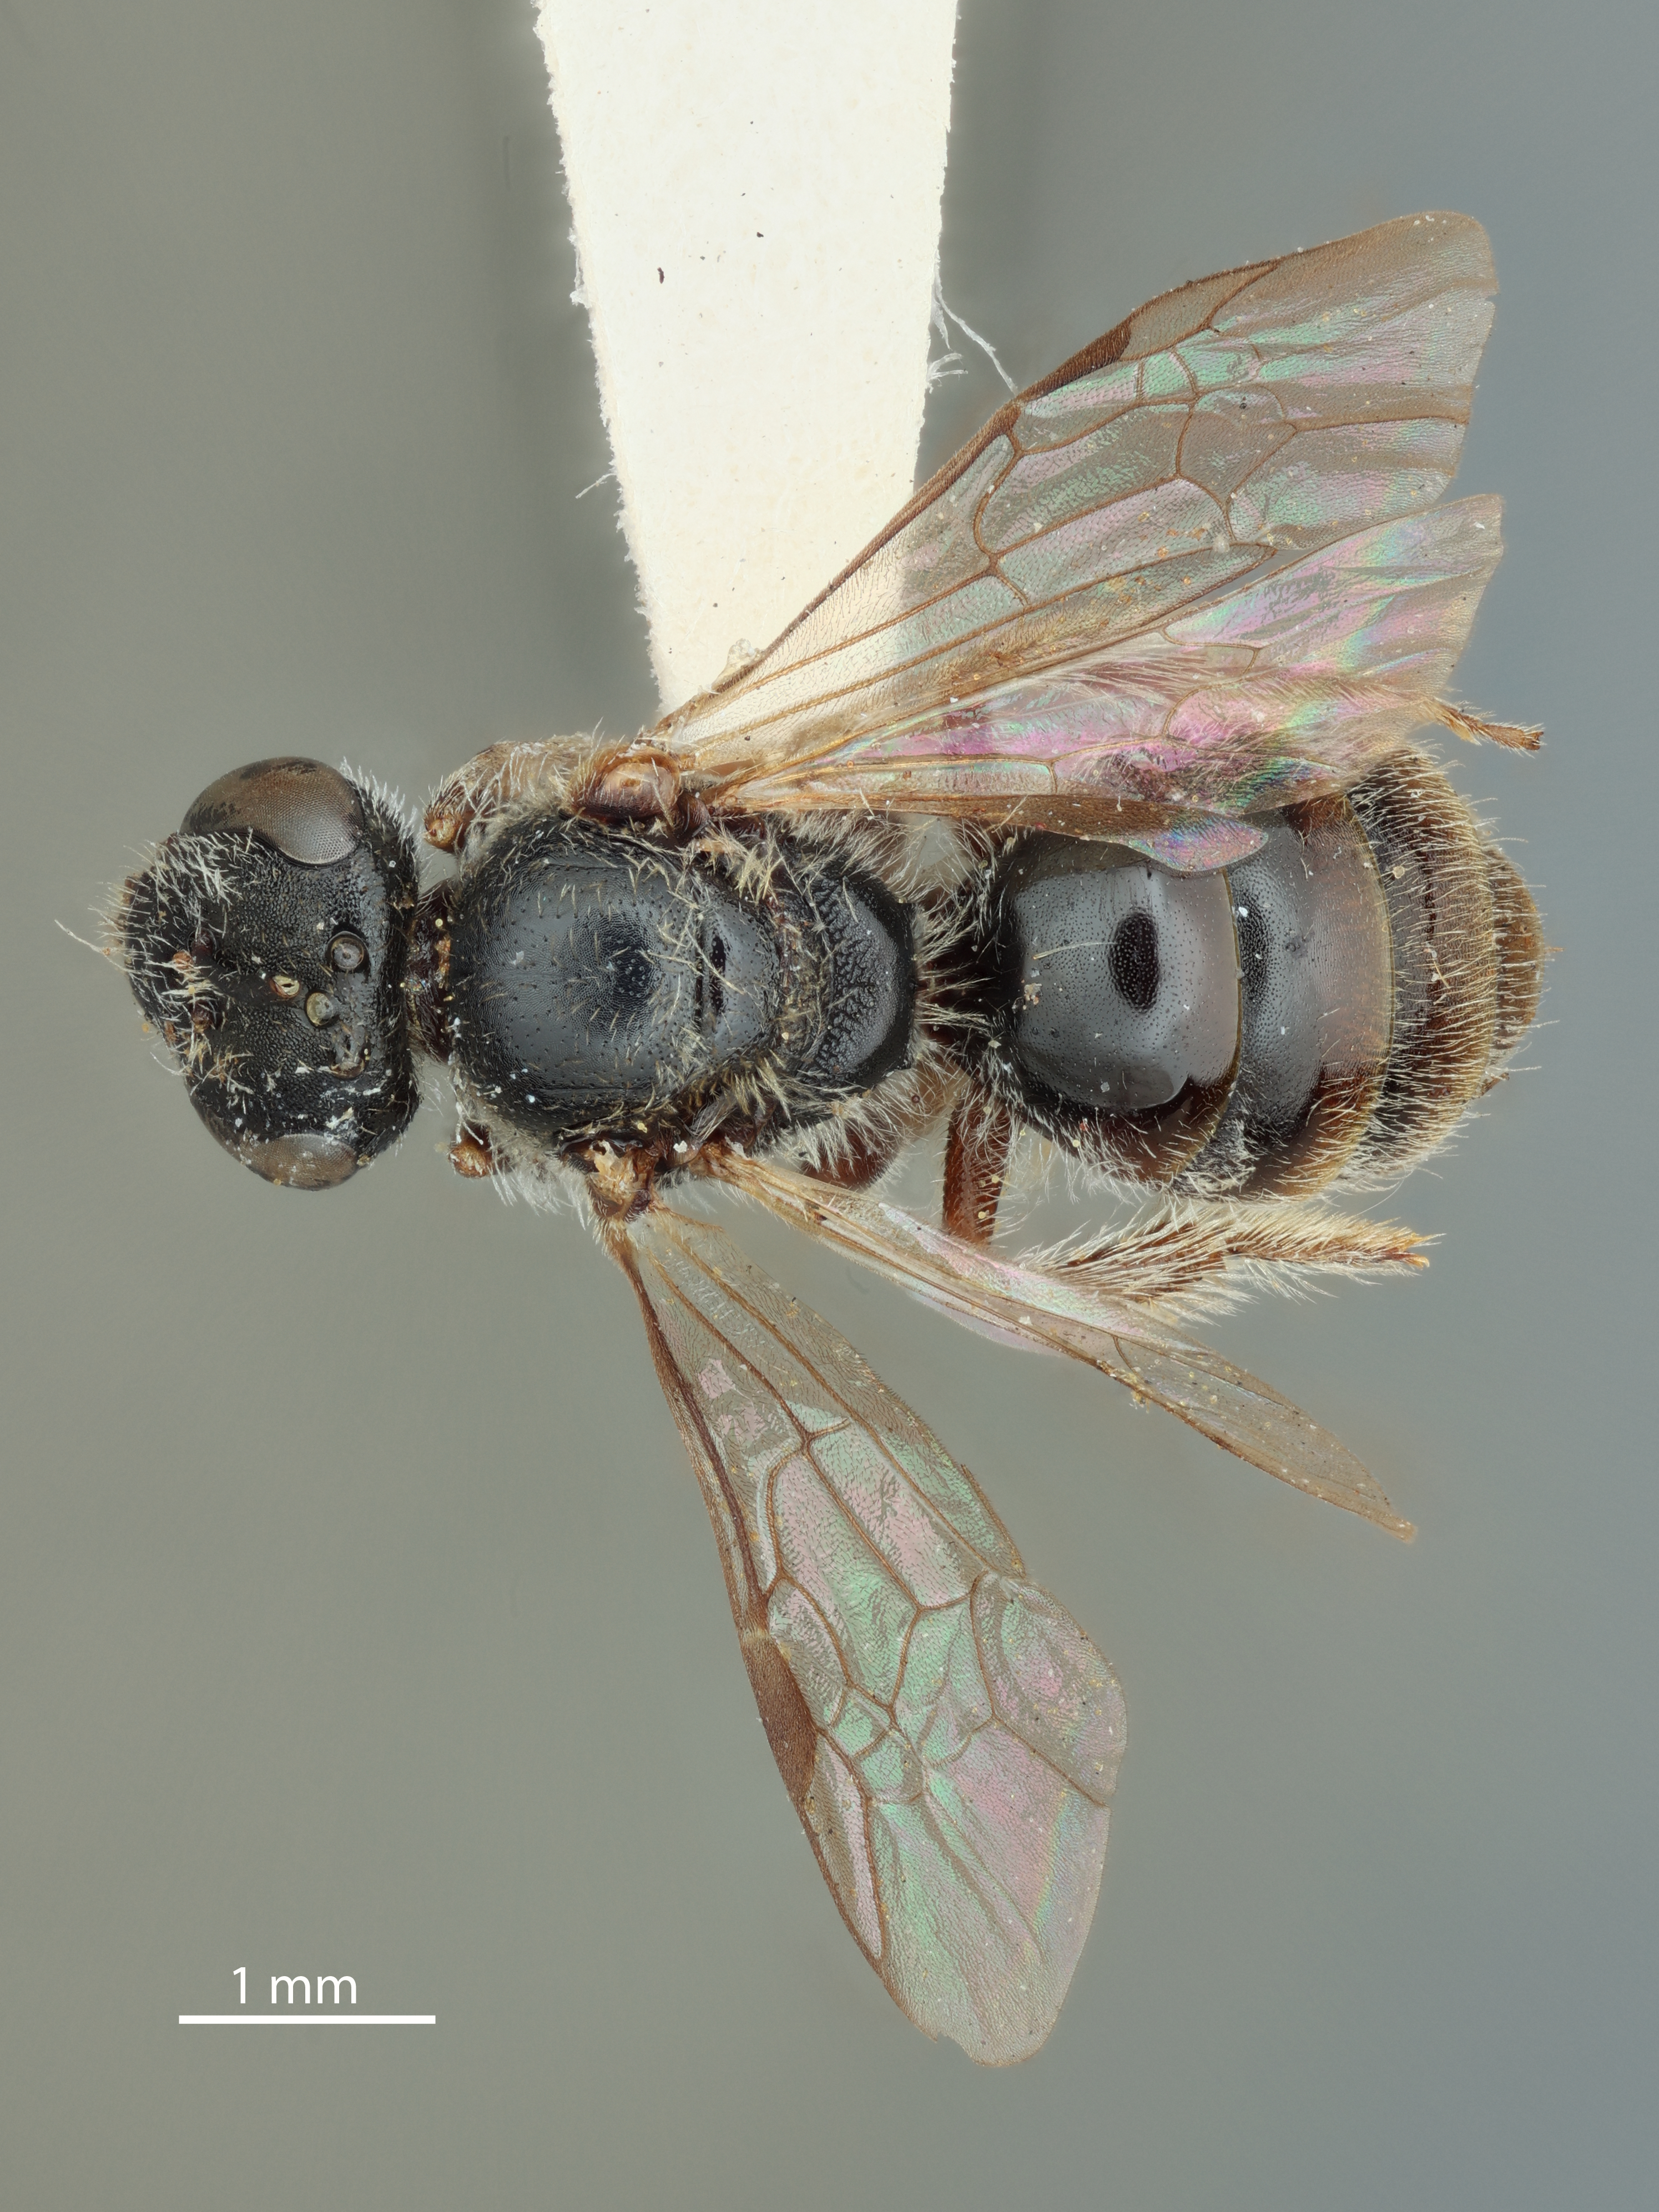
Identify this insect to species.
Halictus semipolitus
